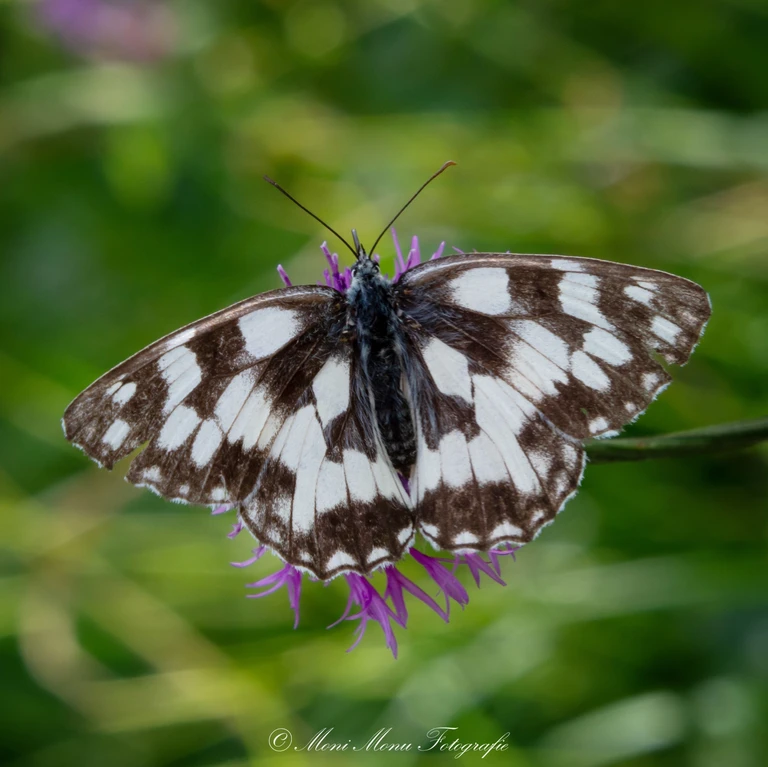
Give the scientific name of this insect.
Melanargia galathea
